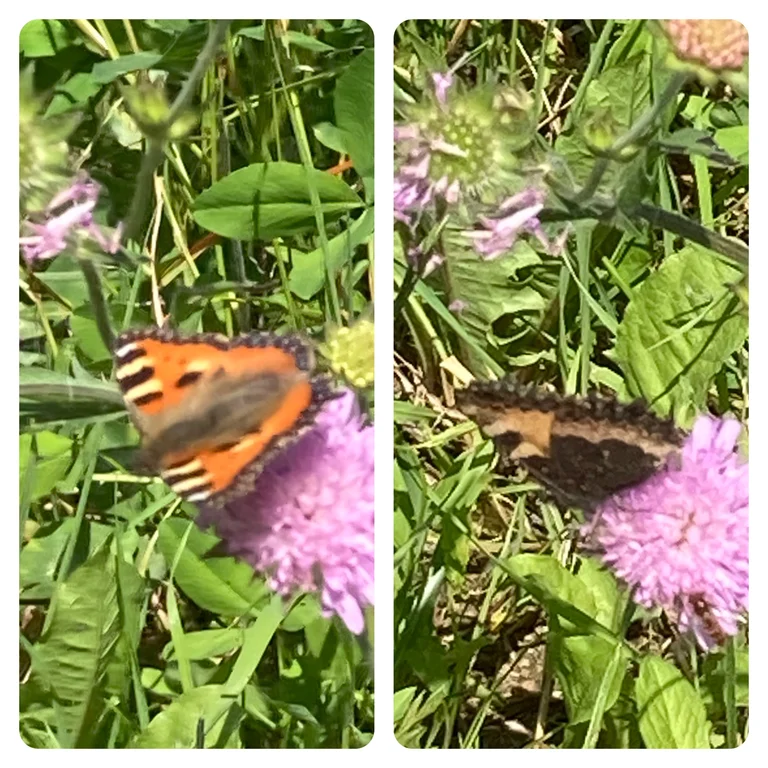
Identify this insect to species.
Aglais urticae
